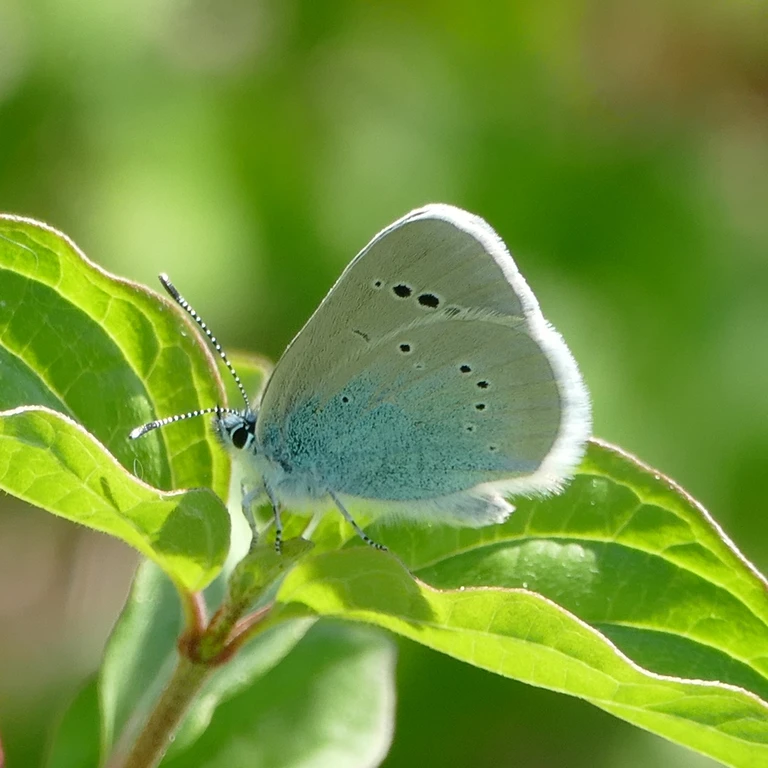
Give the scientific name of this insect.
Glaucopsyche alexis
